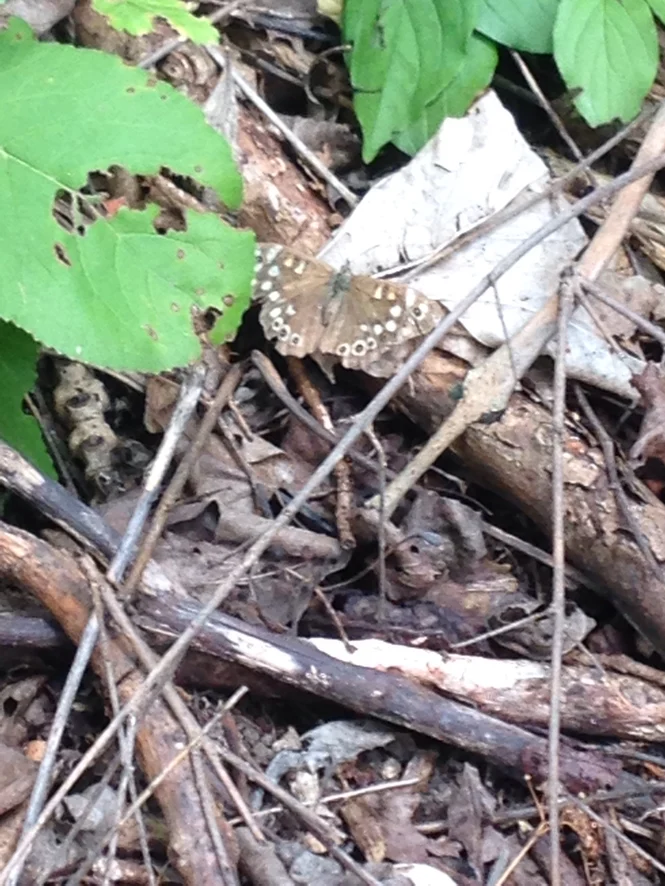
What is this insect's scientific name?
Pararge aegeria
